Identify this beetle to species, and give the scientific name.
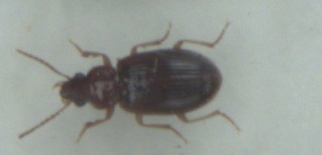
Bradycellus harpalinus
